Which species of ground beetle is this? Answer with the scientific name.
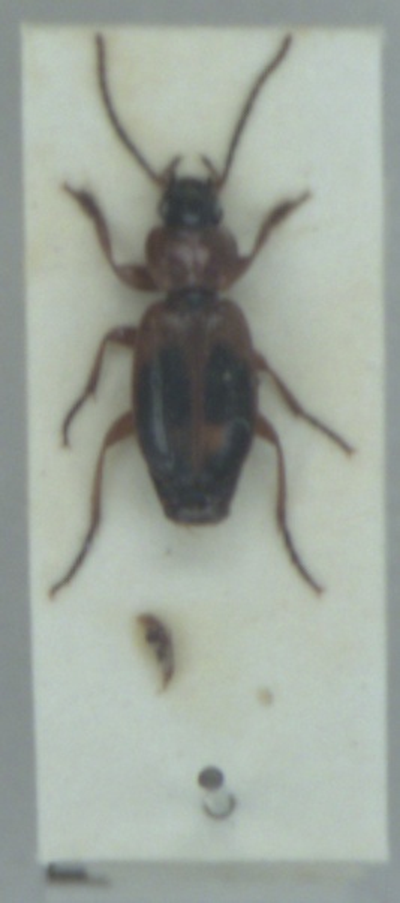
Badister bullatus
